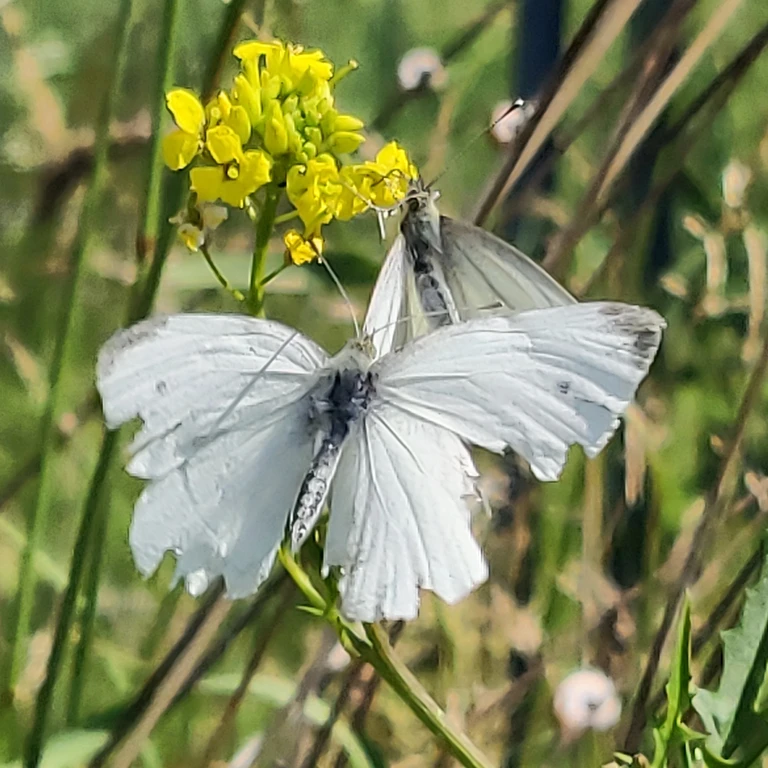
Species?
Pieris napi
